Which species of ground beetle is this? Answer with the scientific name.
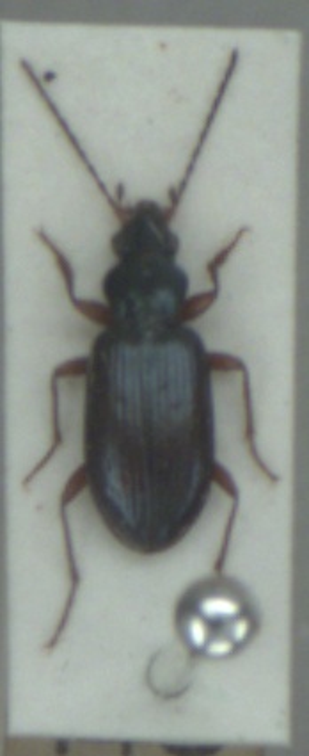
Bembidion decorum
